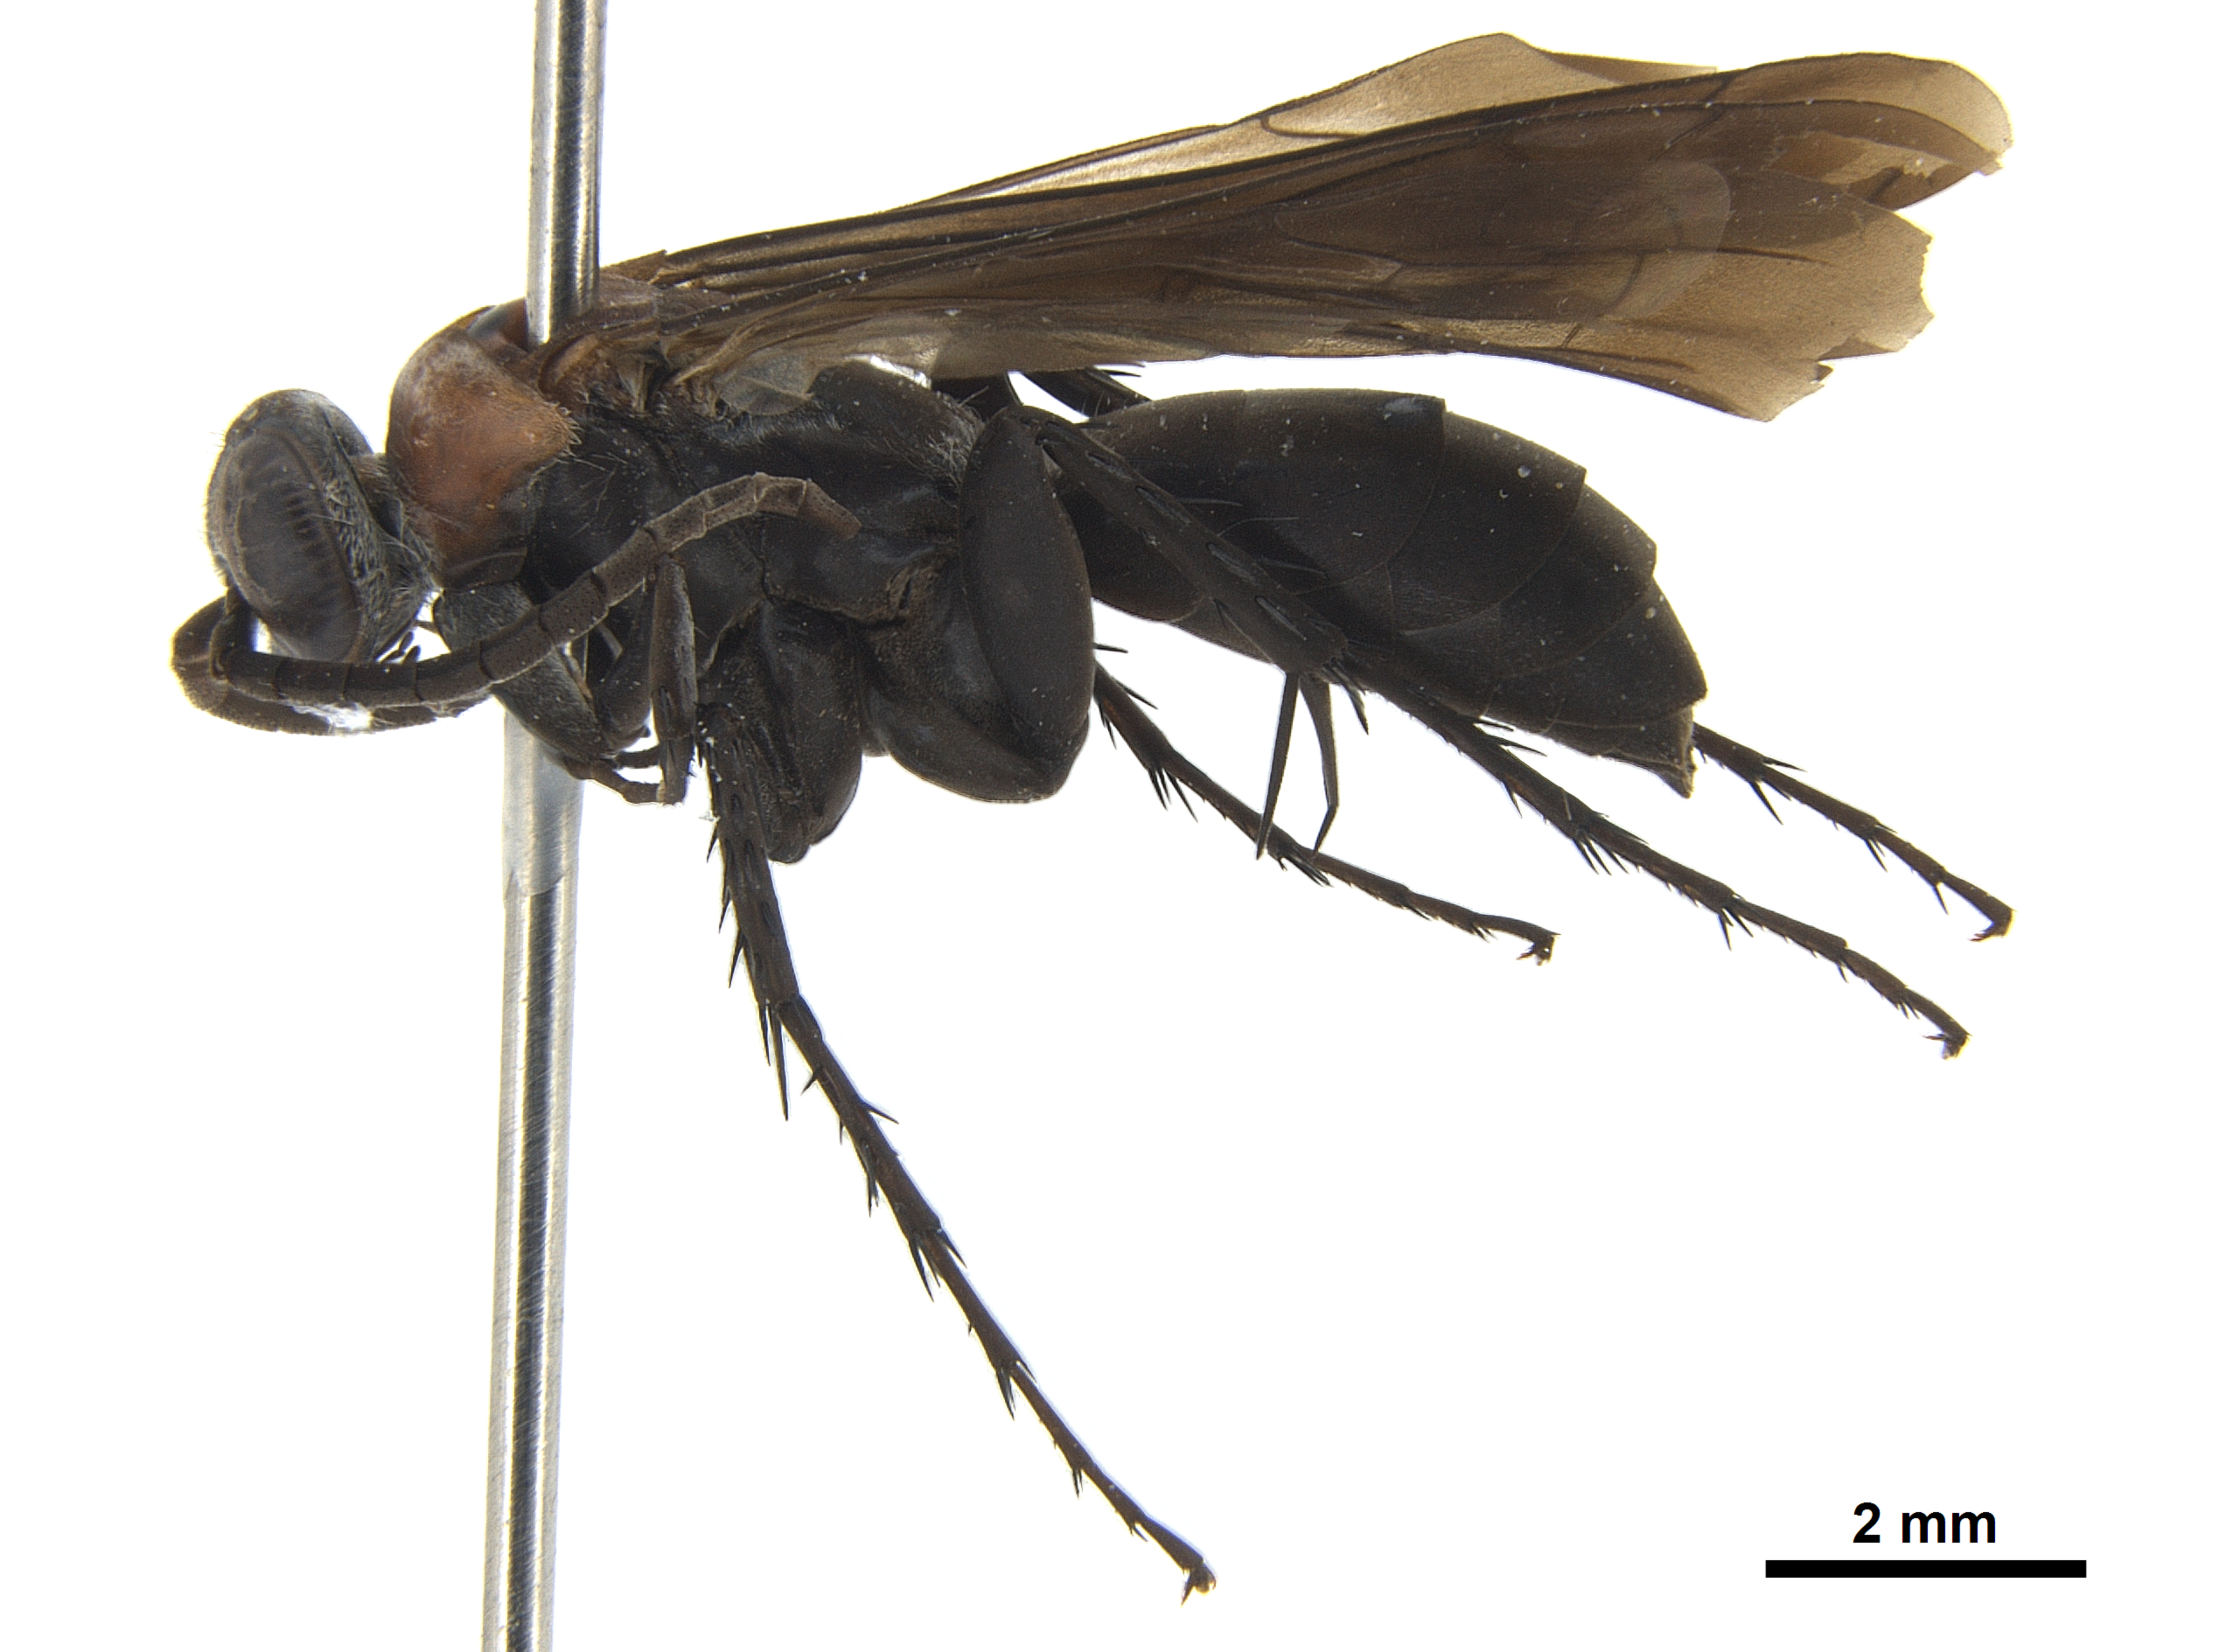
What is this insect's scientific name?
Schistonyx nyassae
